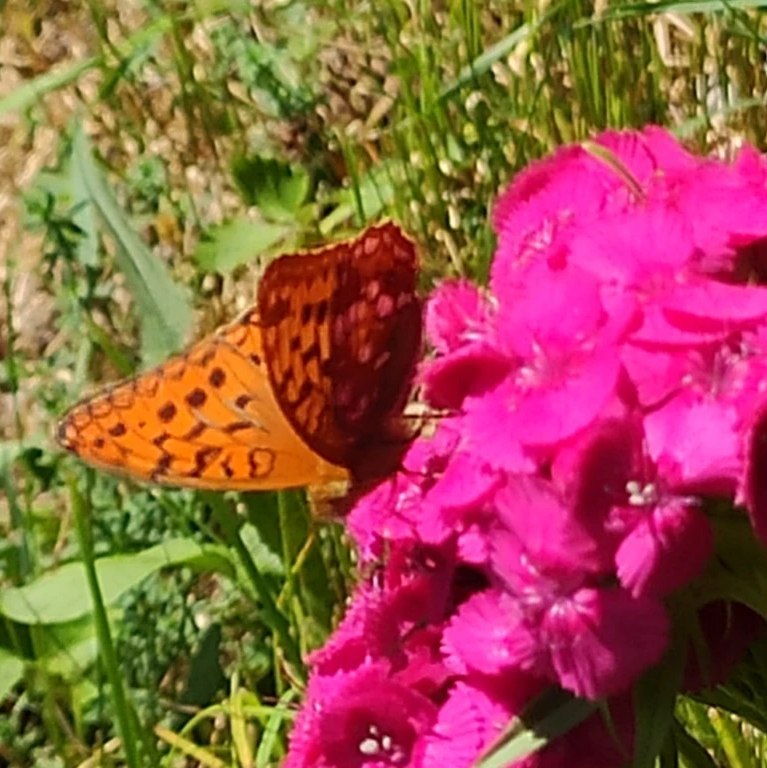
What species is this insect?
Fabriciana adippe
